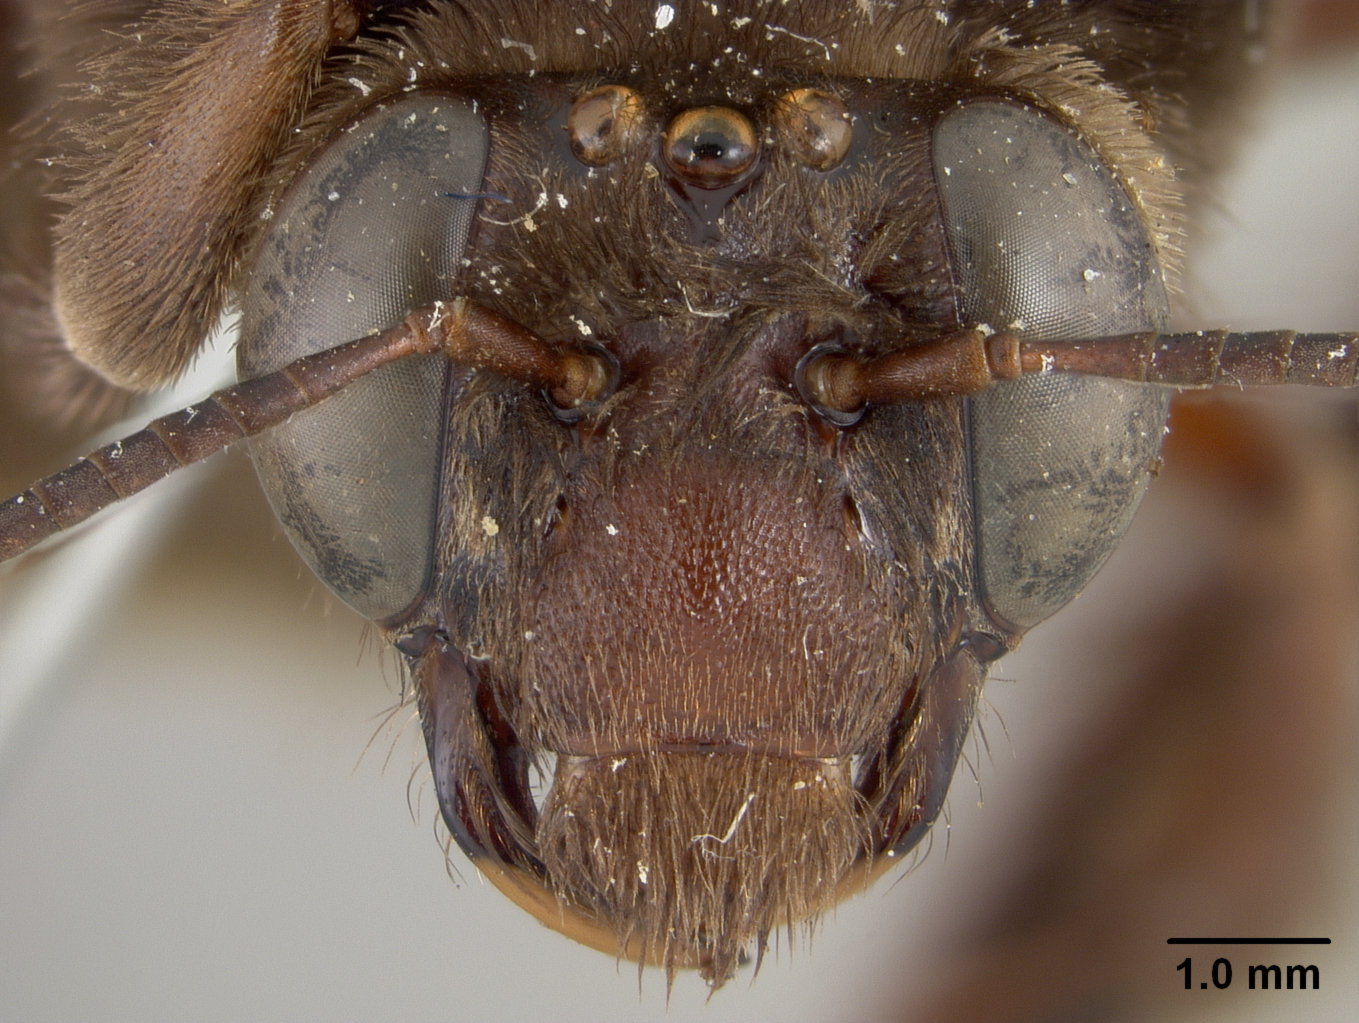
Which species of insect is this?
Xenoglossa dugesi
